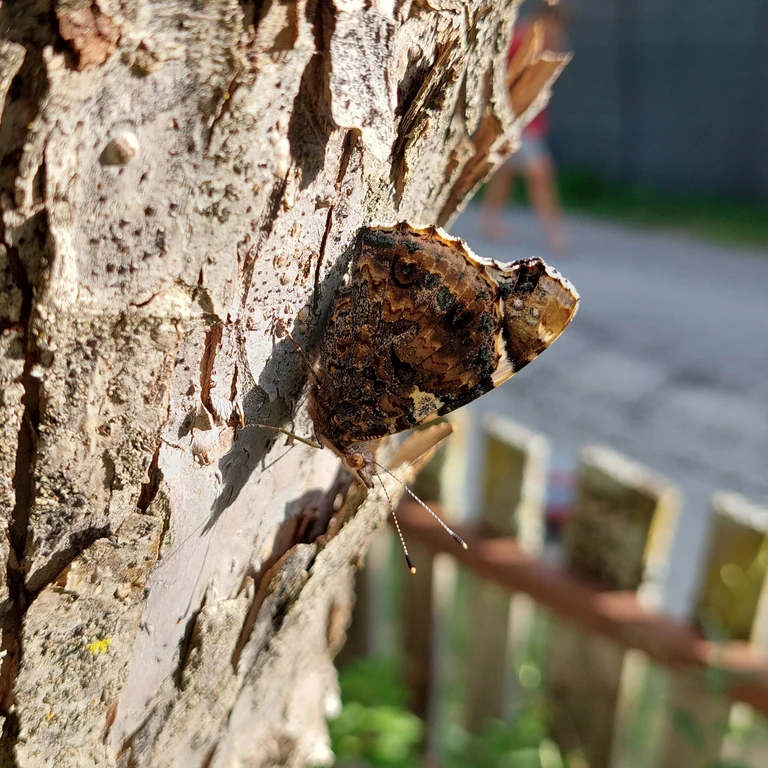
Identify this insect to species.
Vanessa atalanta
